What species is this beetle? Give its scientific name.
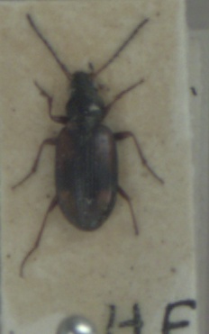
Bembidion femoratum
